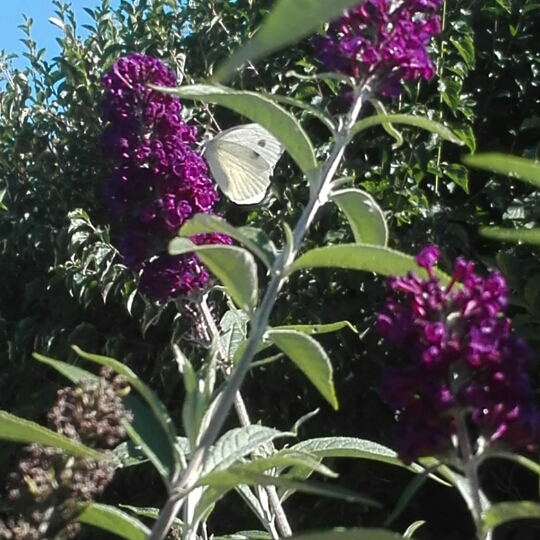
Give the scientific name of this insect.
Pieris brassicae
